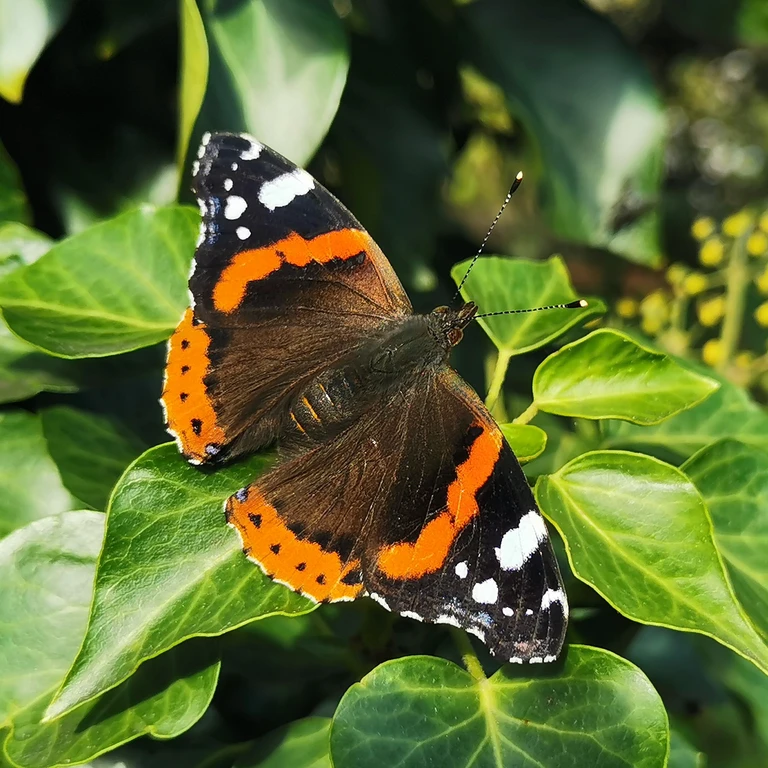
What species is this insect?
Vanessa atalanta
